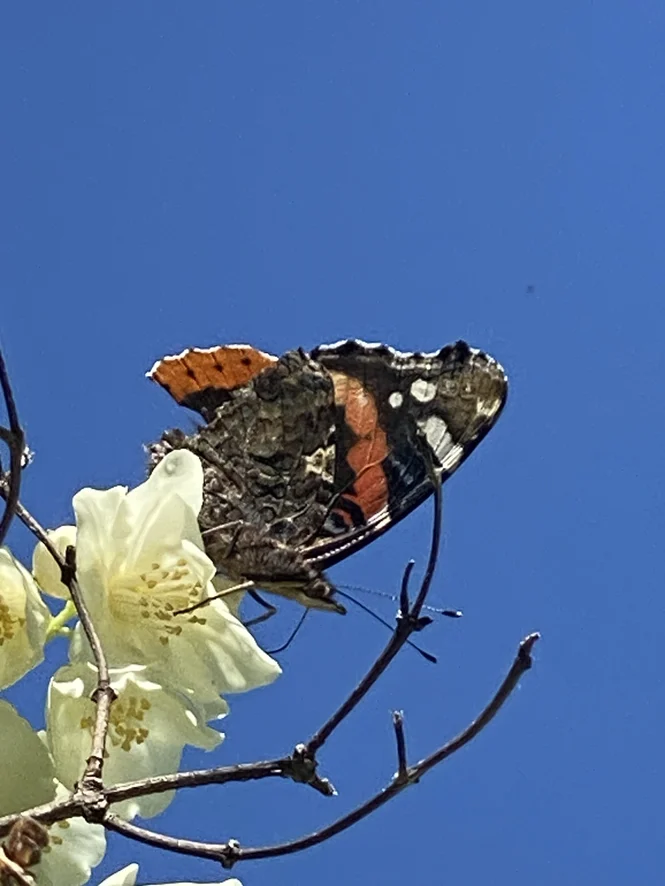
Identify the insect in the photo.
Vanessa atalanta
